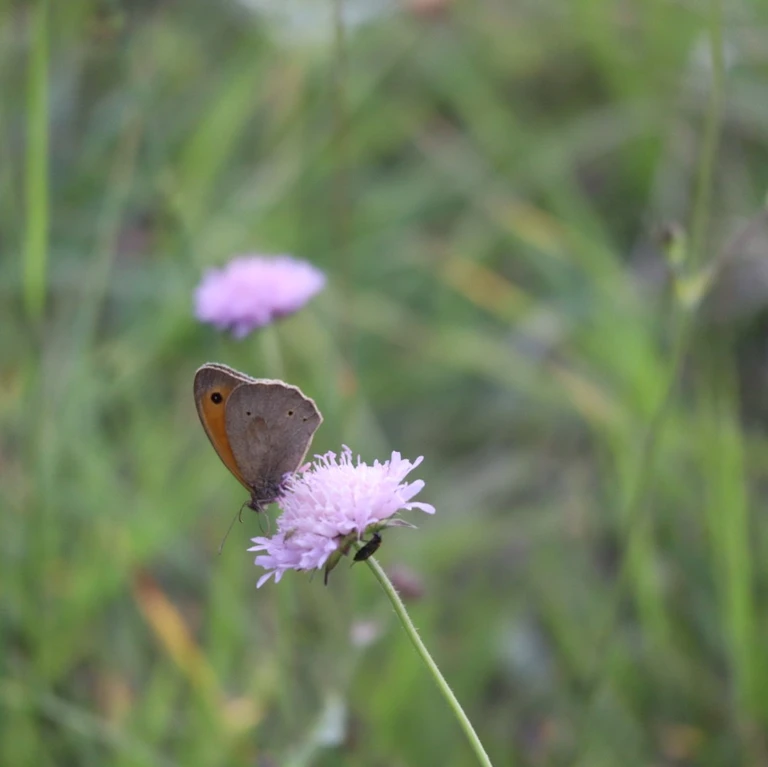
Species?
Maniola jurtina
